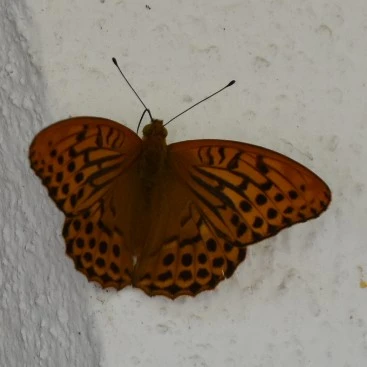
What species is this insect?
Argynnis paphia
